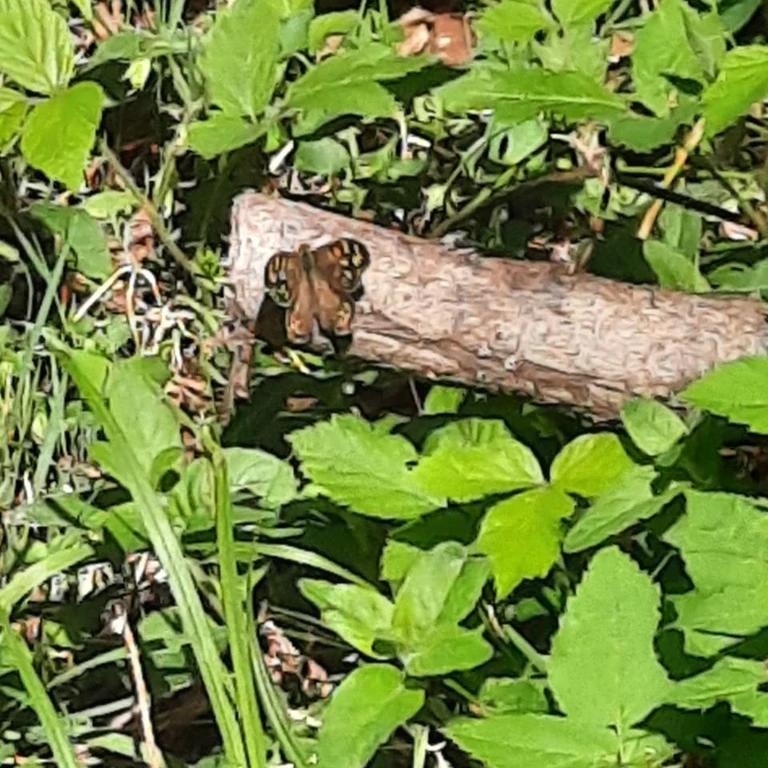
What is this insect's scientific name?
Pararge aegeria
